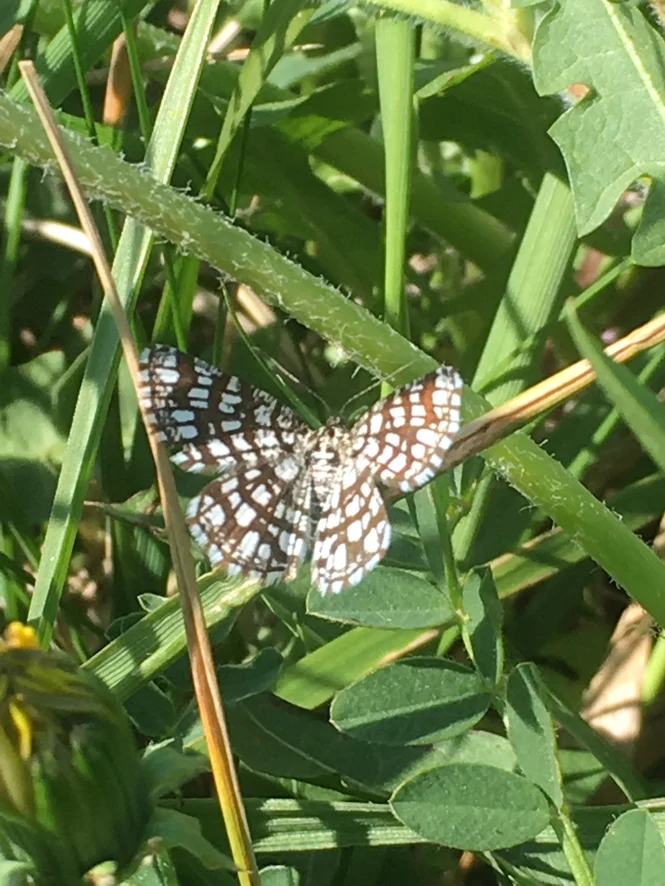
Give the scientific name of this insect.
Chiasmia clathrata
